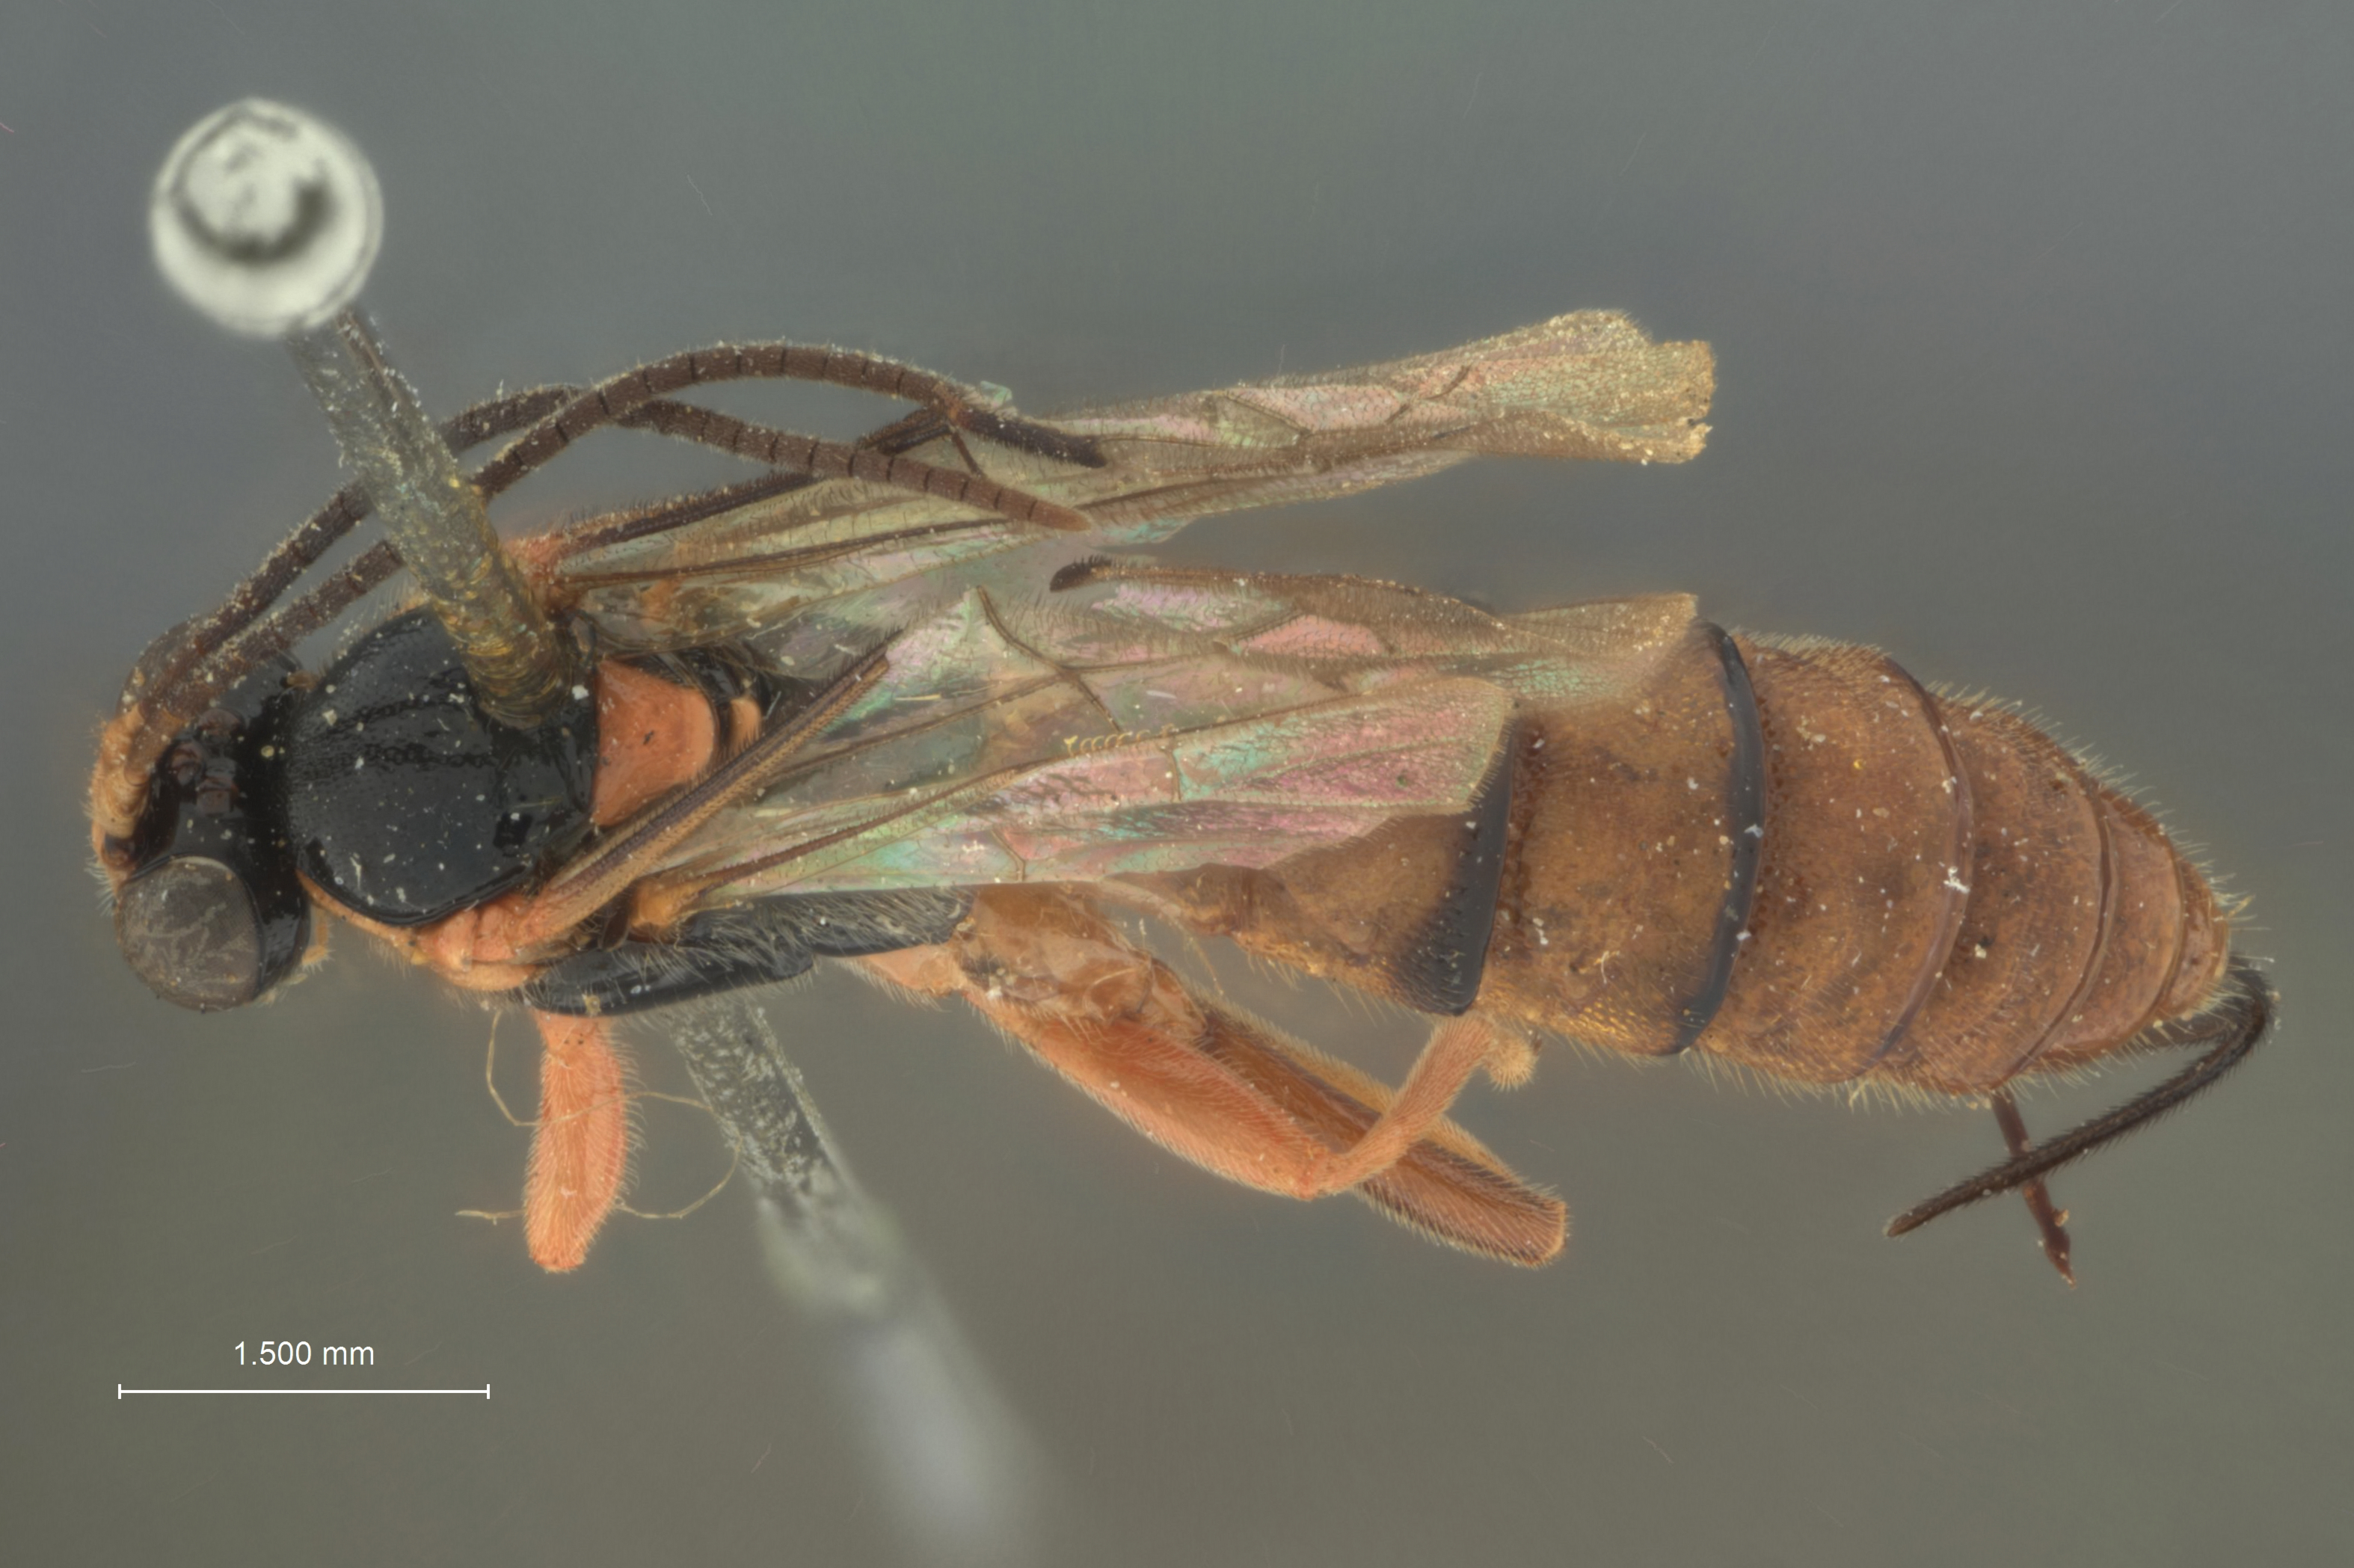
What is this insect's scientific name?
Acropimpla punctata
